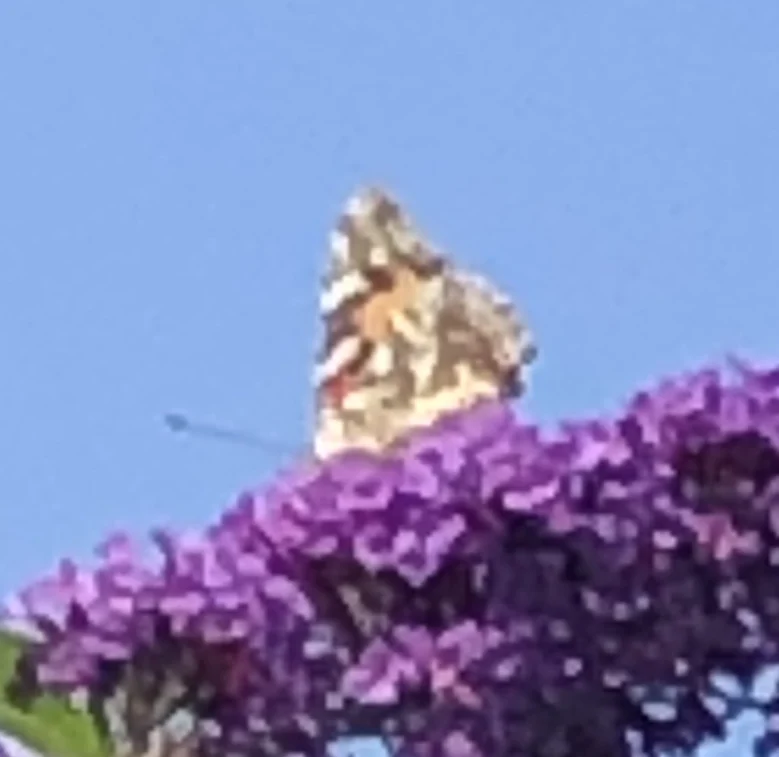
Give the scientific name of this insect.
Vanessa cardui
